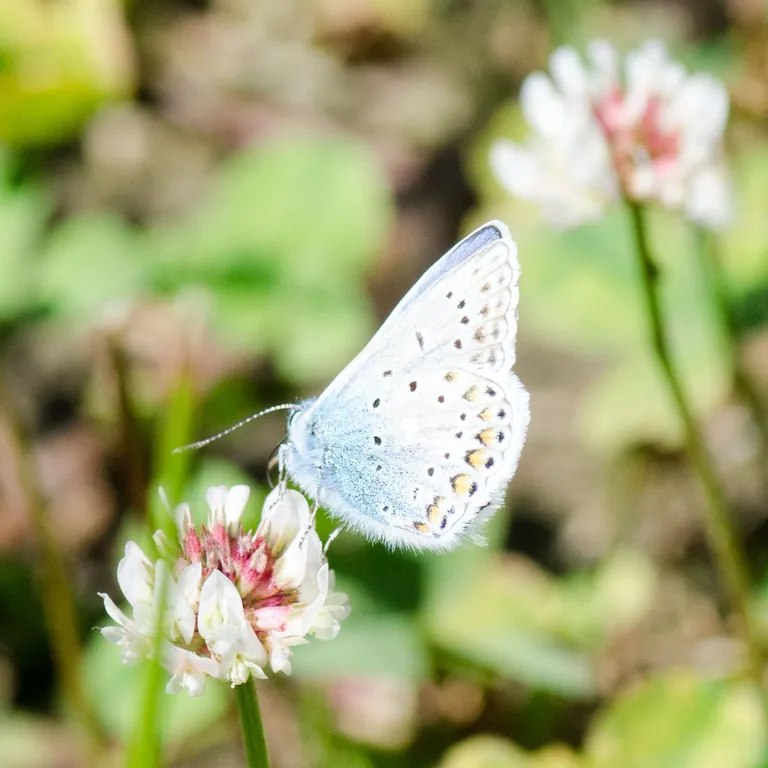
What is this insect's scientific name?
Polyommatus icarus
